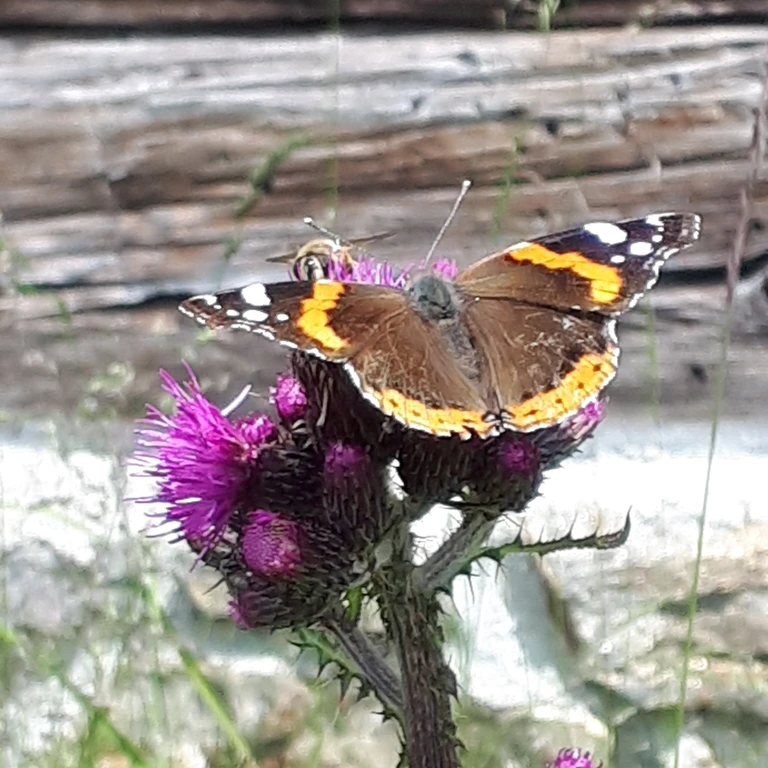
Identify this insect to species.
Vanessa atalanta
